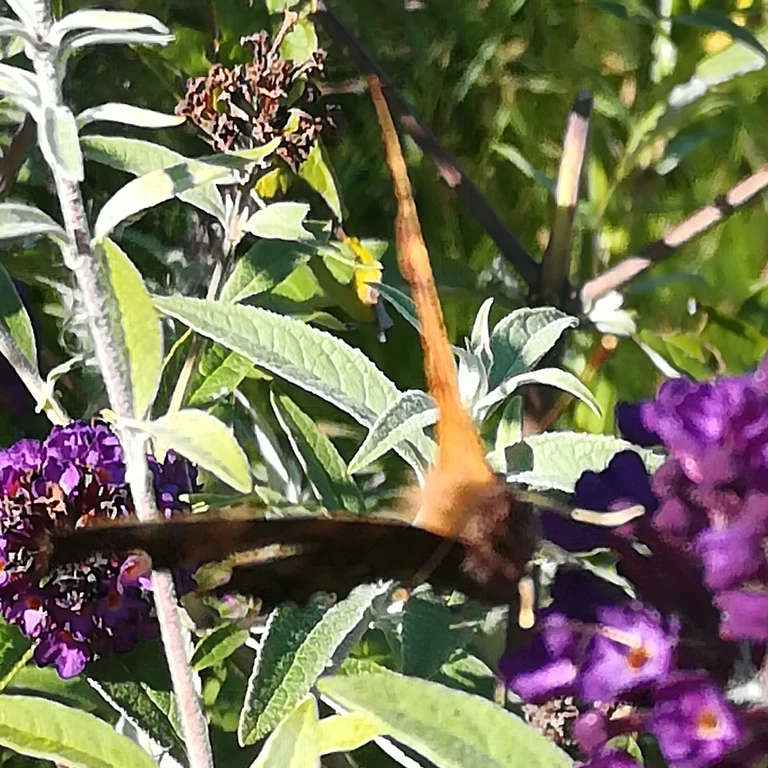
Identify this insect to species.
Polygonia c-album
